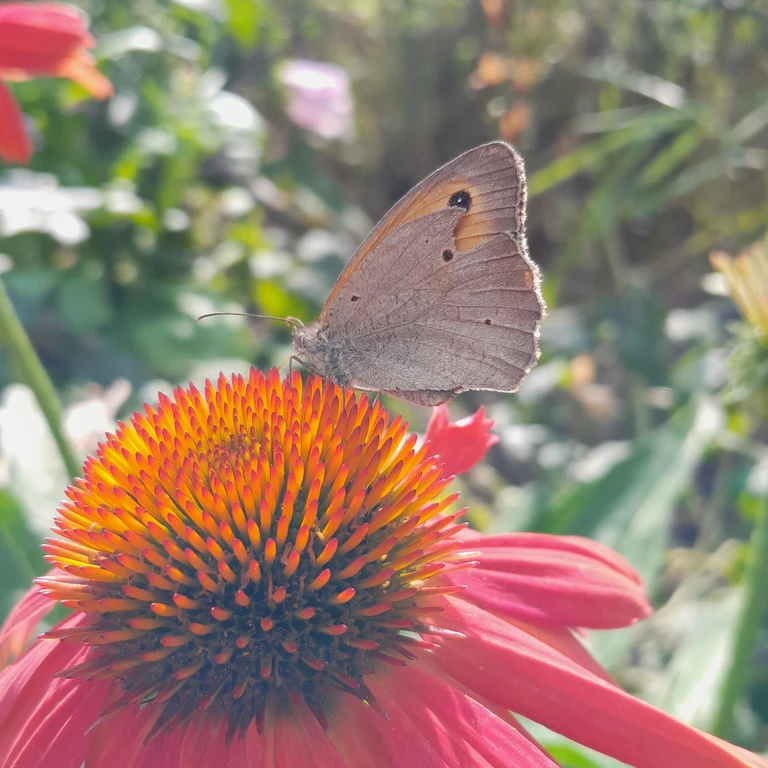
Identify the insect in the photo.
Maniola jurtina
